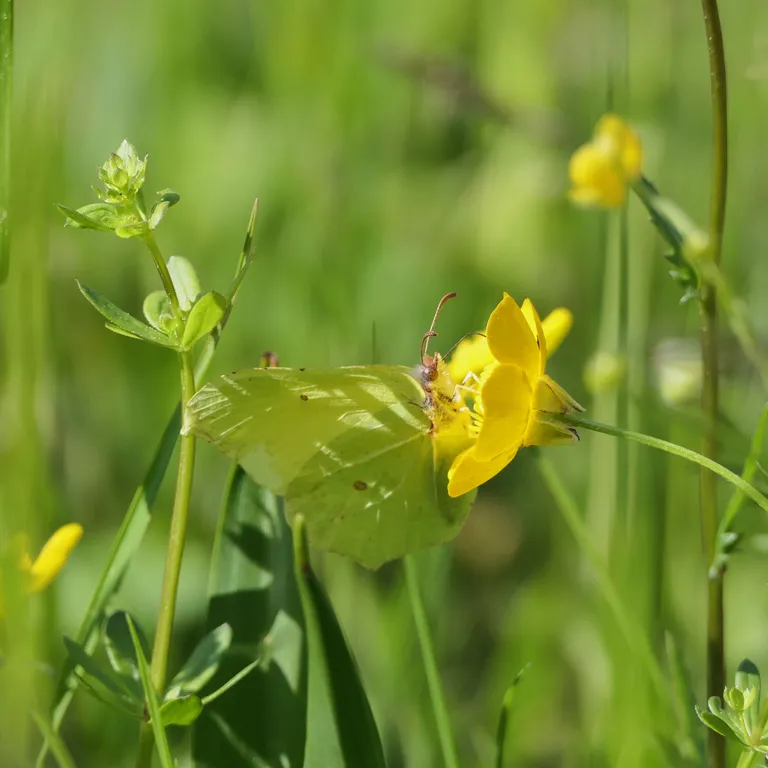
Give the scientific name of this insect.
Gonepteryx rhamni
